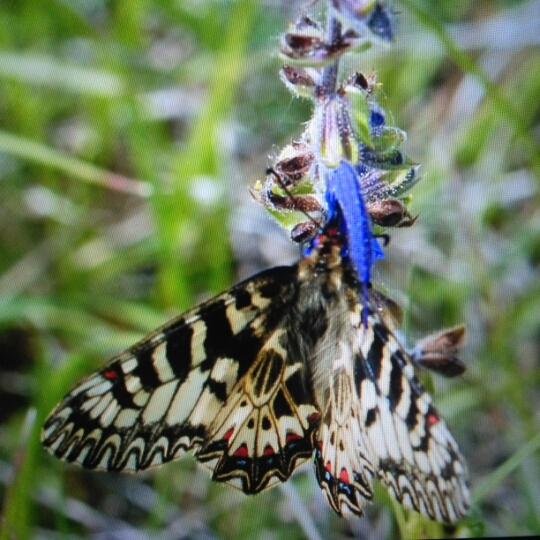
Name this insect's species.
Zerynthia polyxena
